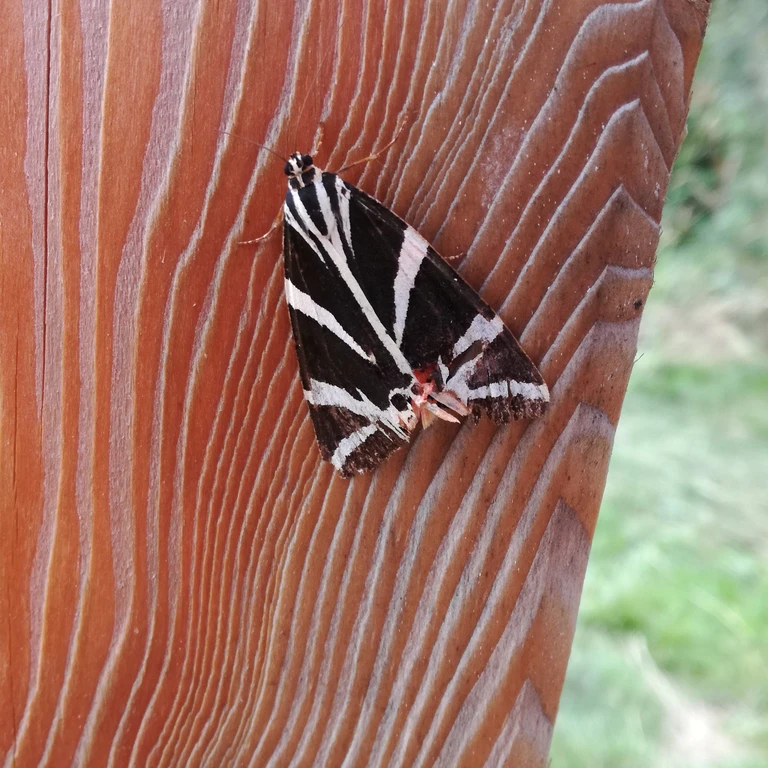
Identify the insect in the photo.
Euplagia quadripunctaria
